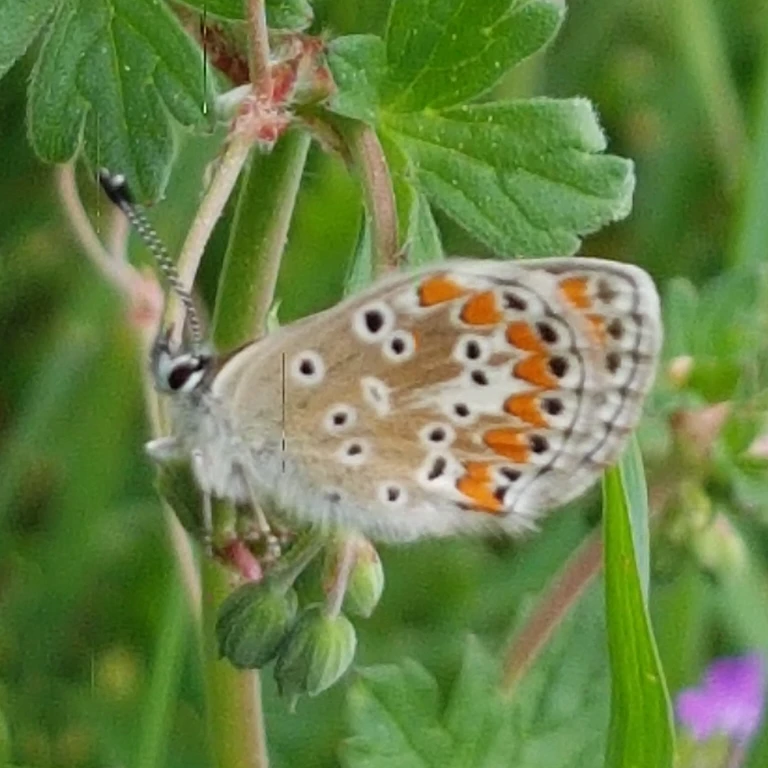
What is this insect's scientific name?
Aricia agestis/artaxerxes
